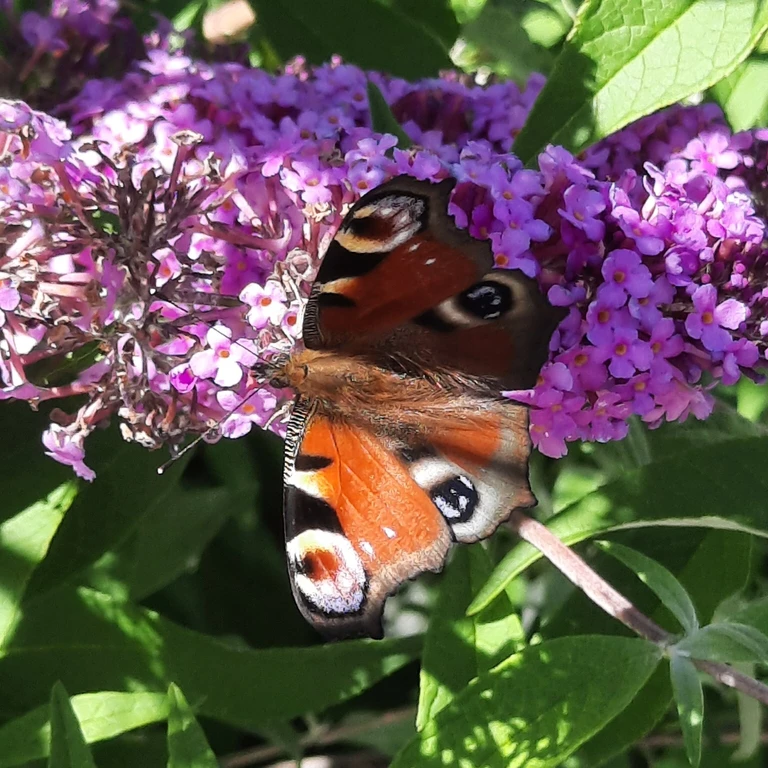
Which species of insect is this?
Aglais io
